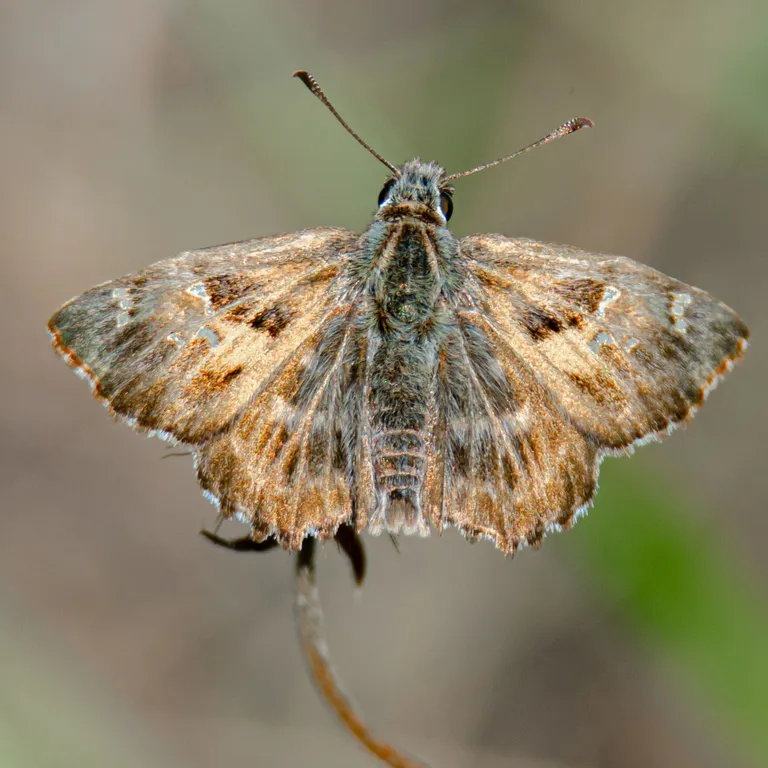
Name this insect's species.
Carcharodus alceae
